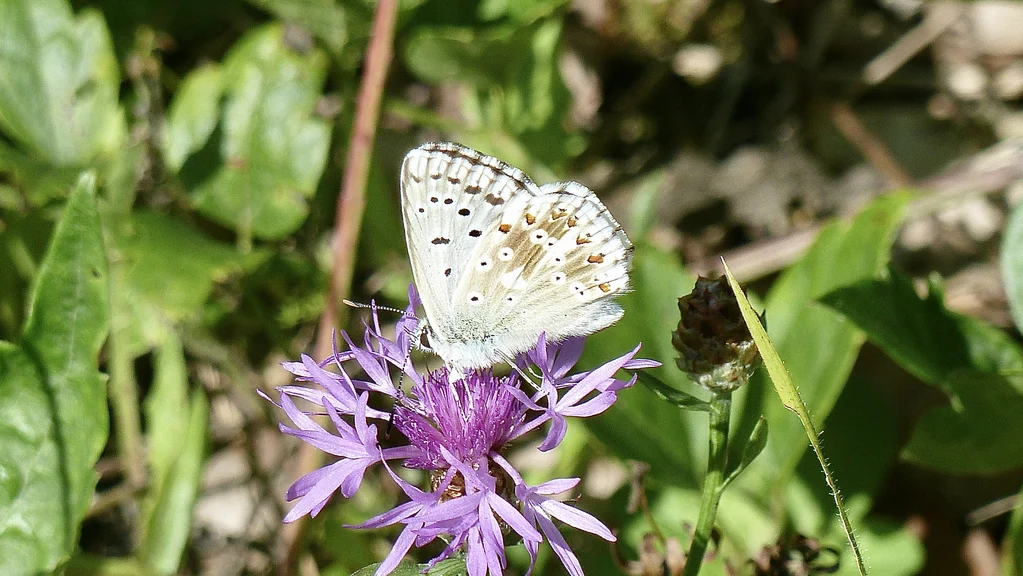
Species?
Lysandra coridon
